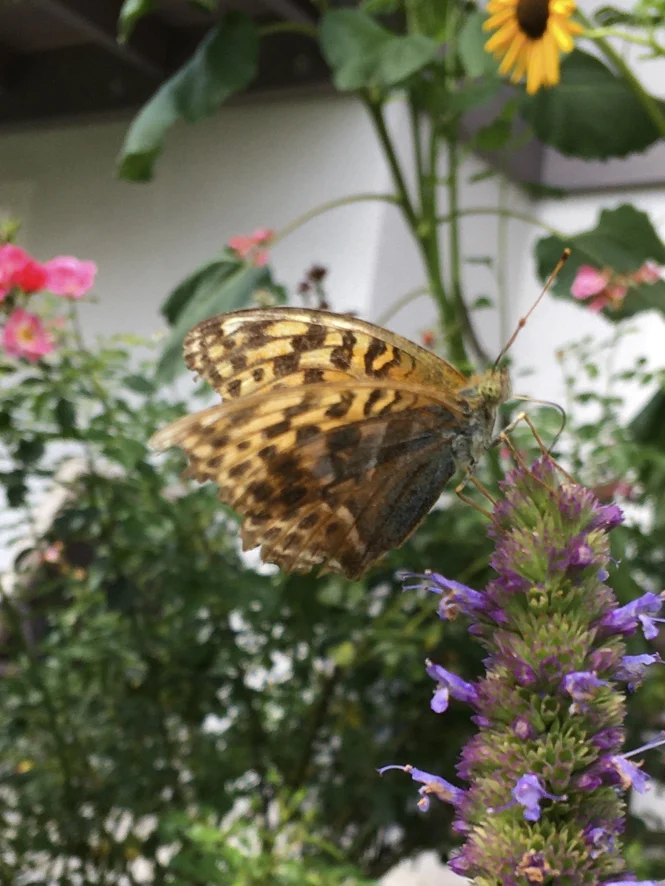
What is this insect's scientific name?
Argynnis paphia
